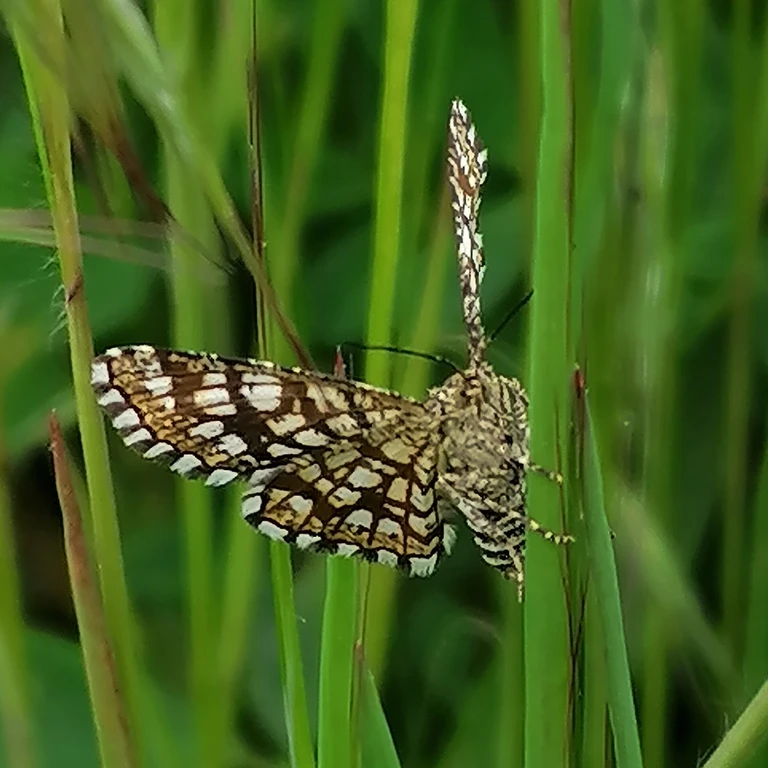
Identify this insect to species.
Chiasmia clathrata
